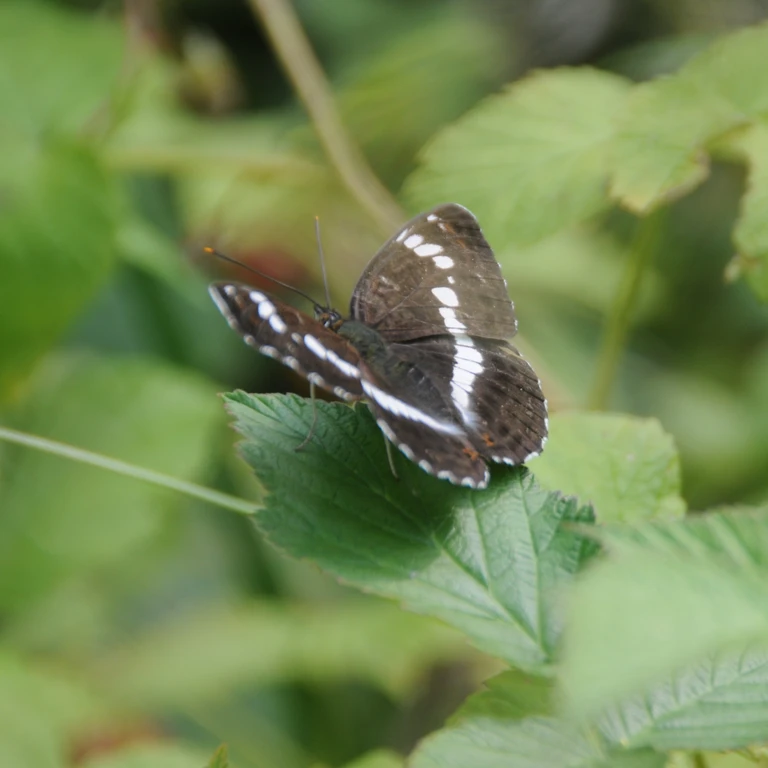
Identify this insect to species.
Limenitis camilla (also Ladoga camilla)
